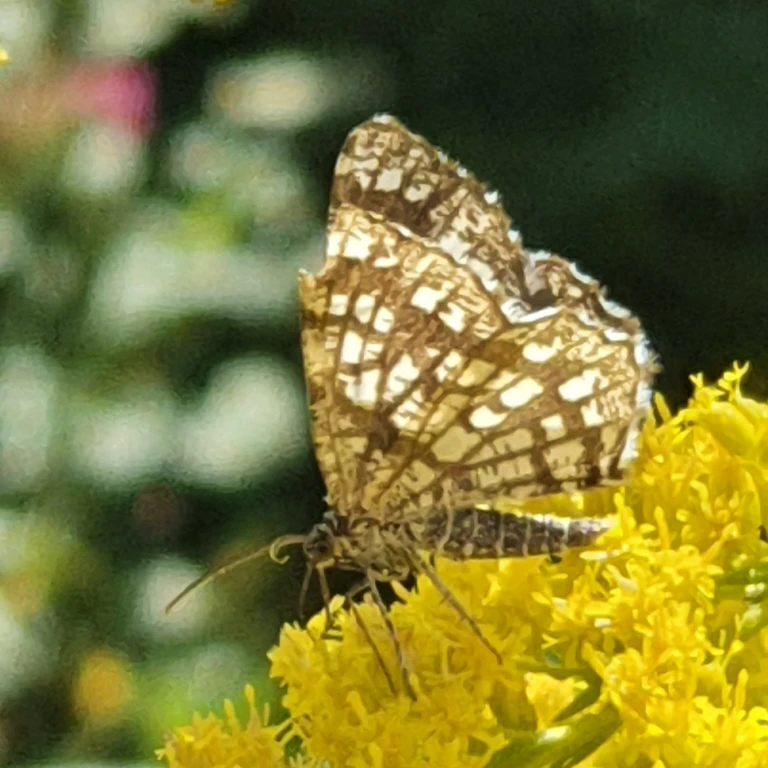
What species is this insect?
Chiasmia clathrata
